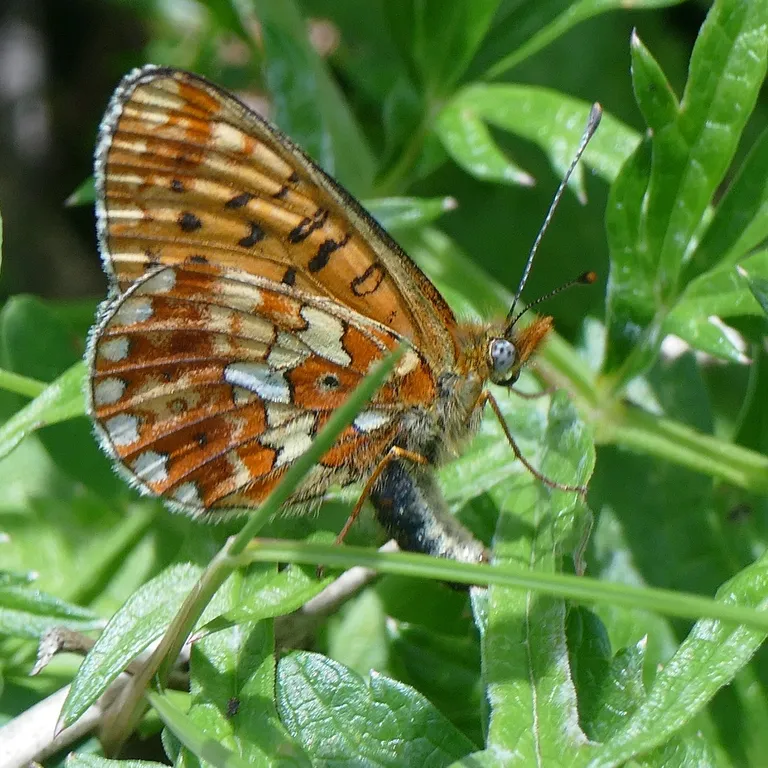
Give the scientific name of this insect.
Boloria euphrosyne (also Clossiana euphrosyne)
